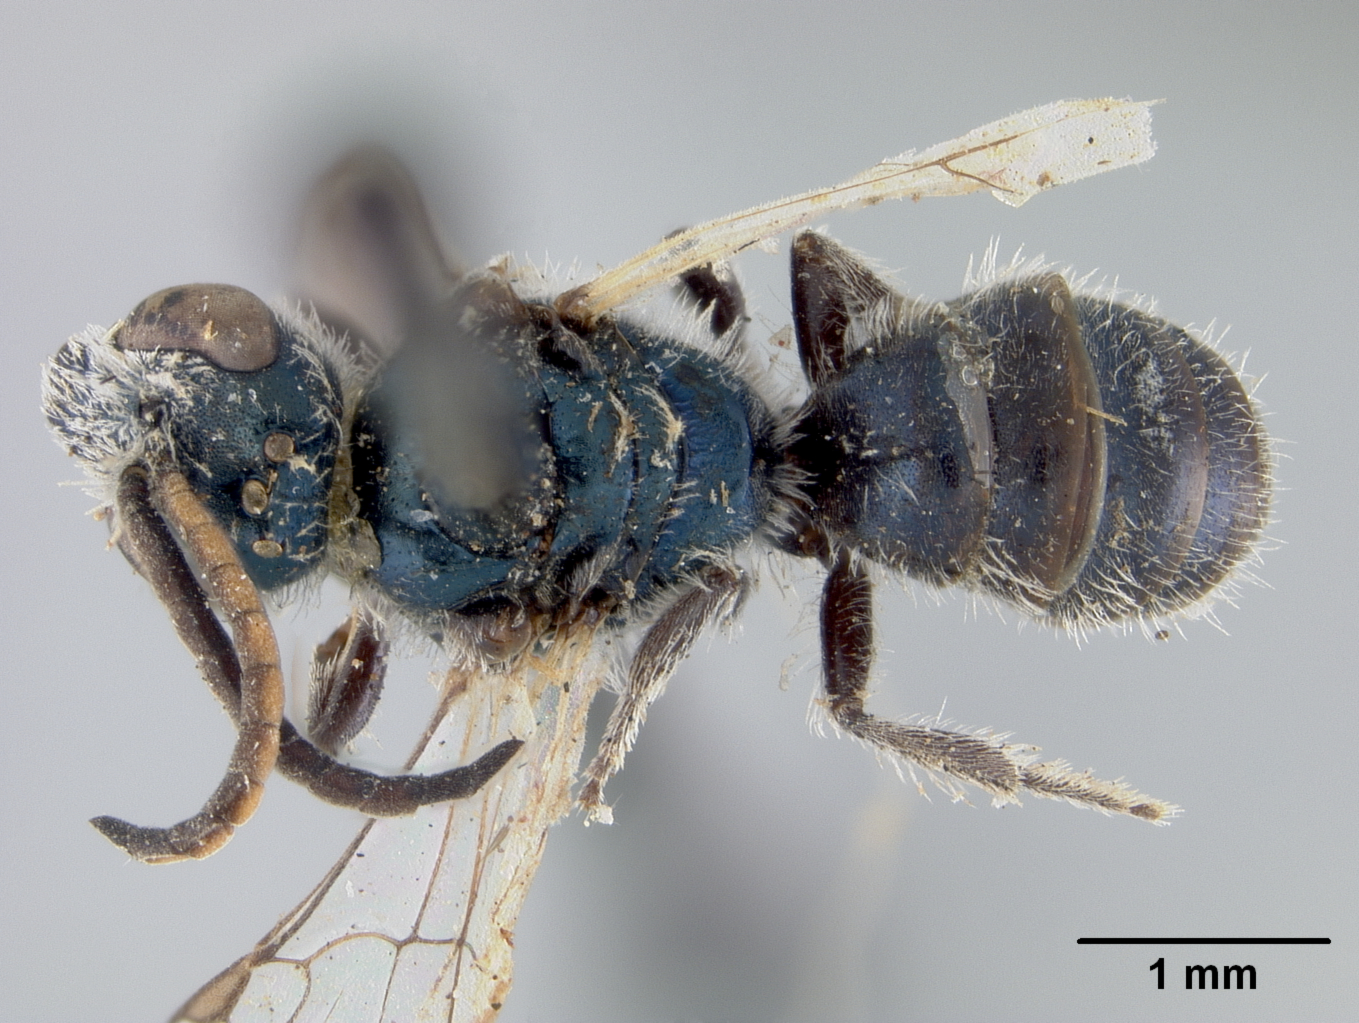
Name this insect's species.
Halictus cyaneonitens
